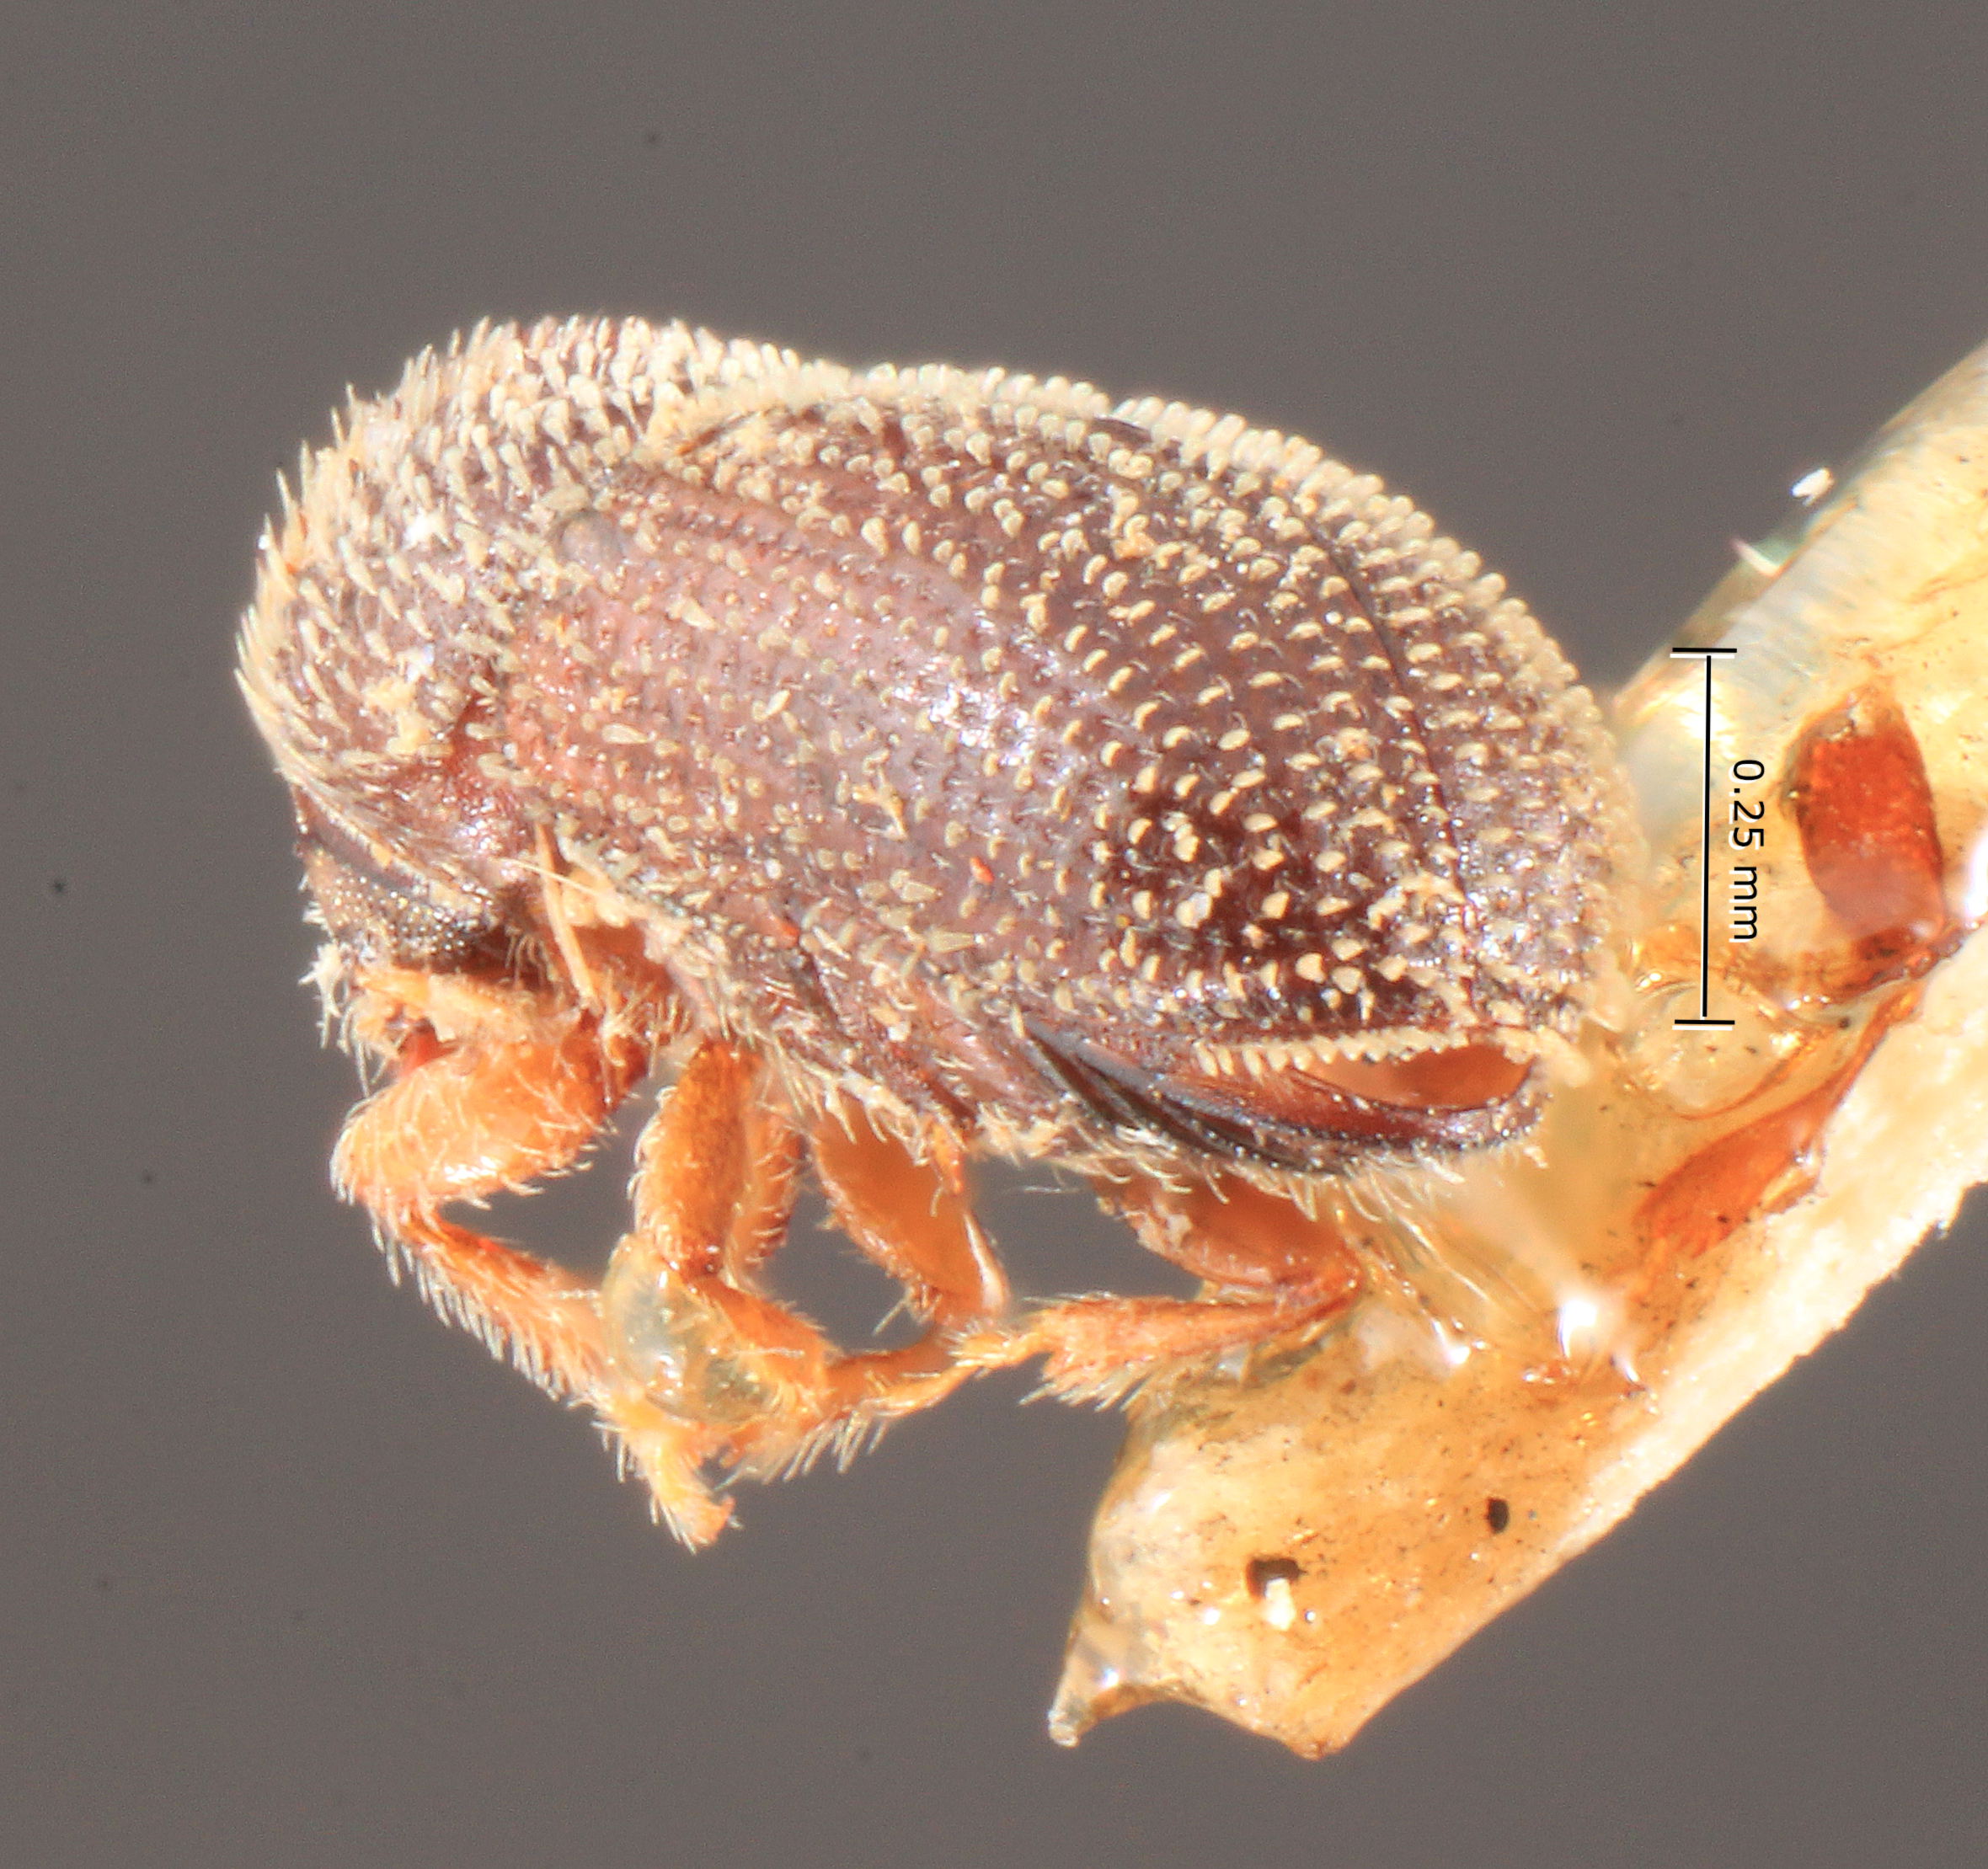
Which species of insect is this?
Stephanoderes lineatus
